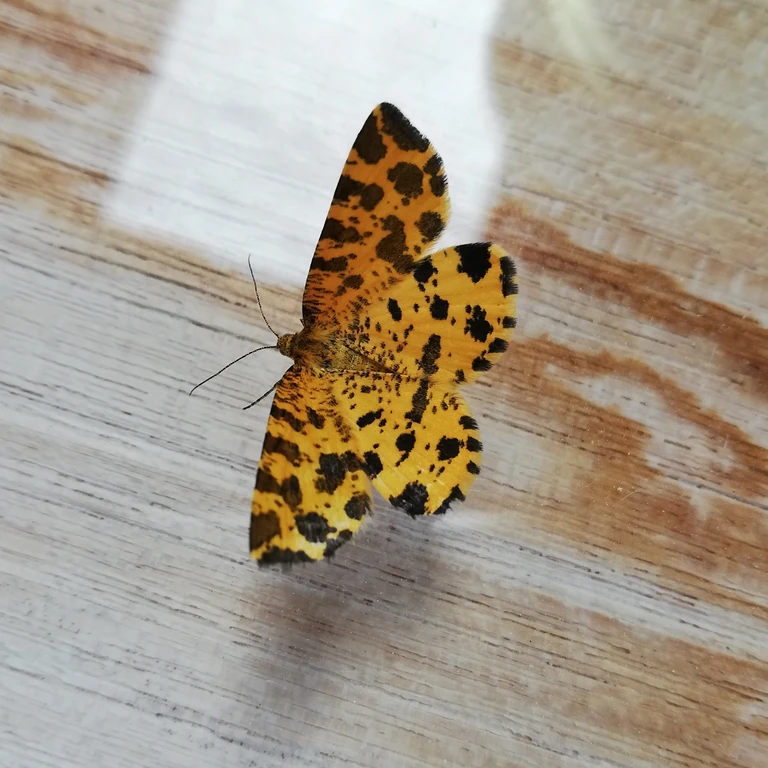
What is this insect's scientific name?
Pseudopanthera macularia
